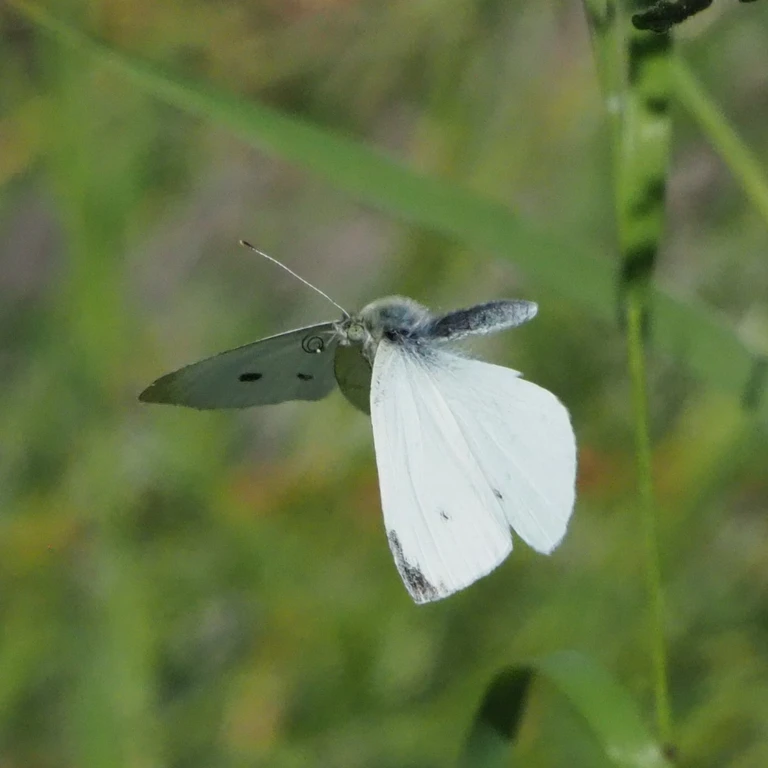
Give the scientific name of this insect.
Pieris rapae
